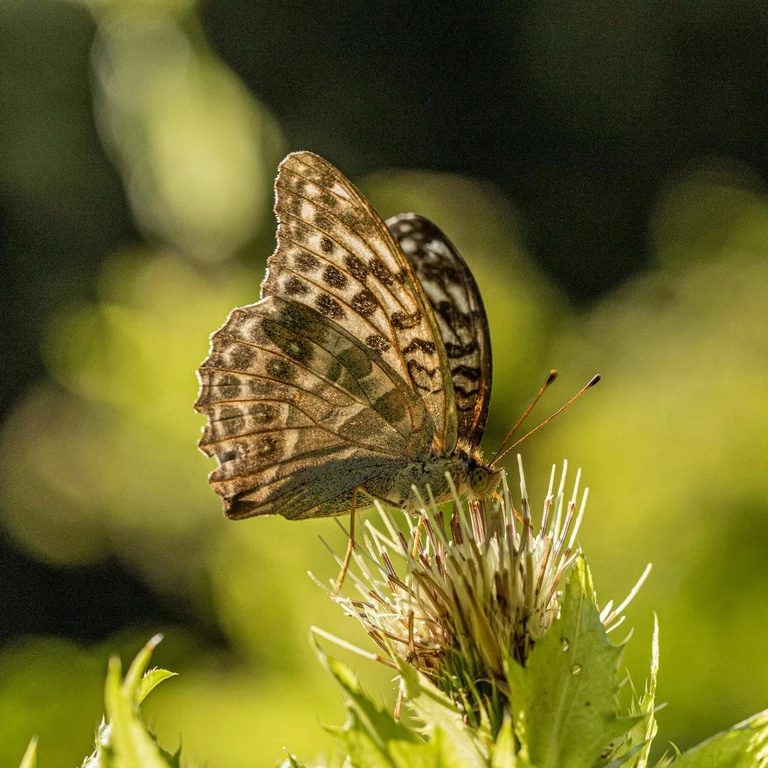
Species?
Argynnis paphia
